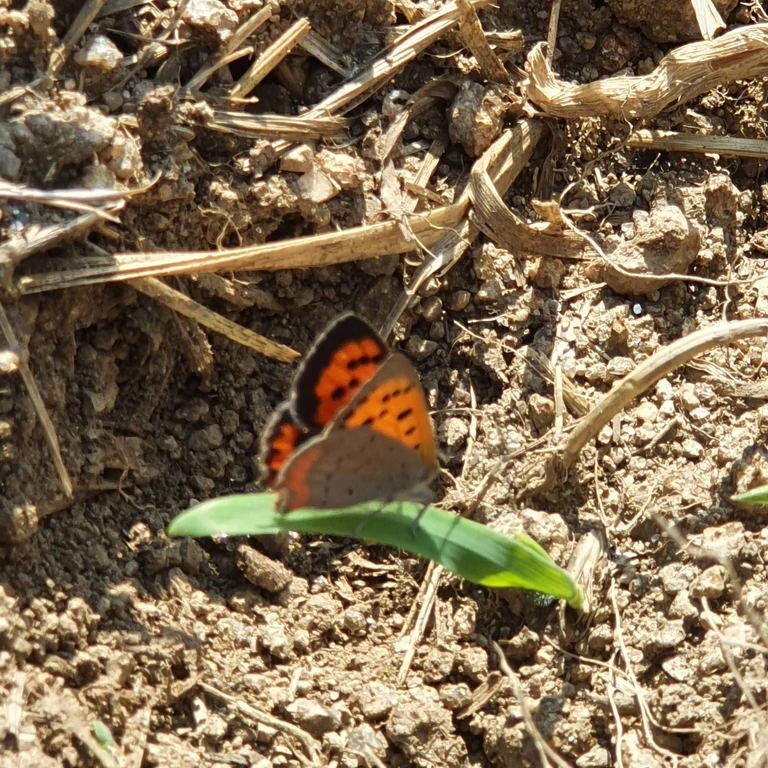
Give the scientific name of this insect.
Lycaena phlaeas
